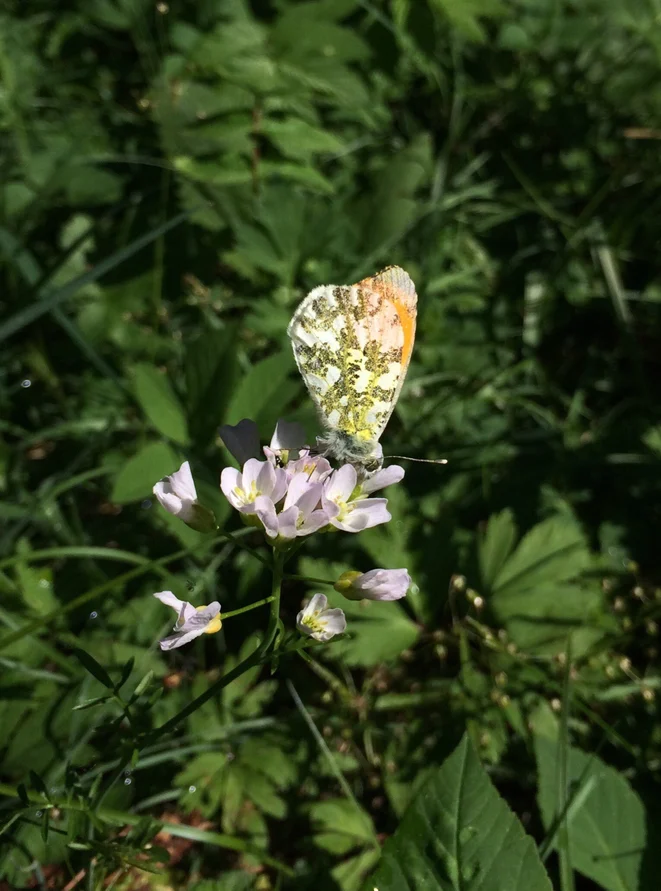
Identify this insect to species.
Anthocharis cardamines
